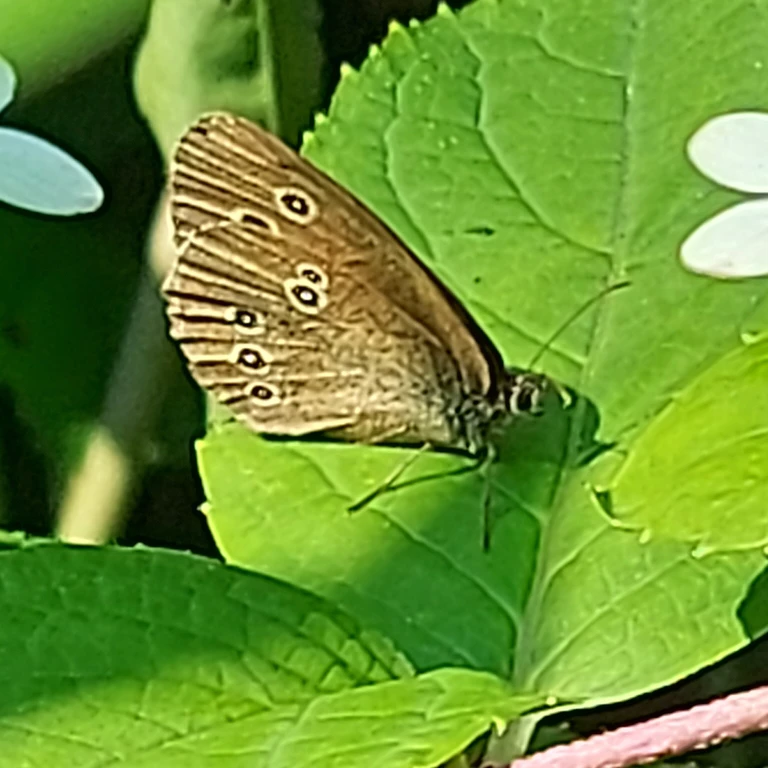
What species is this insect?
Aphantopus hyperantus
